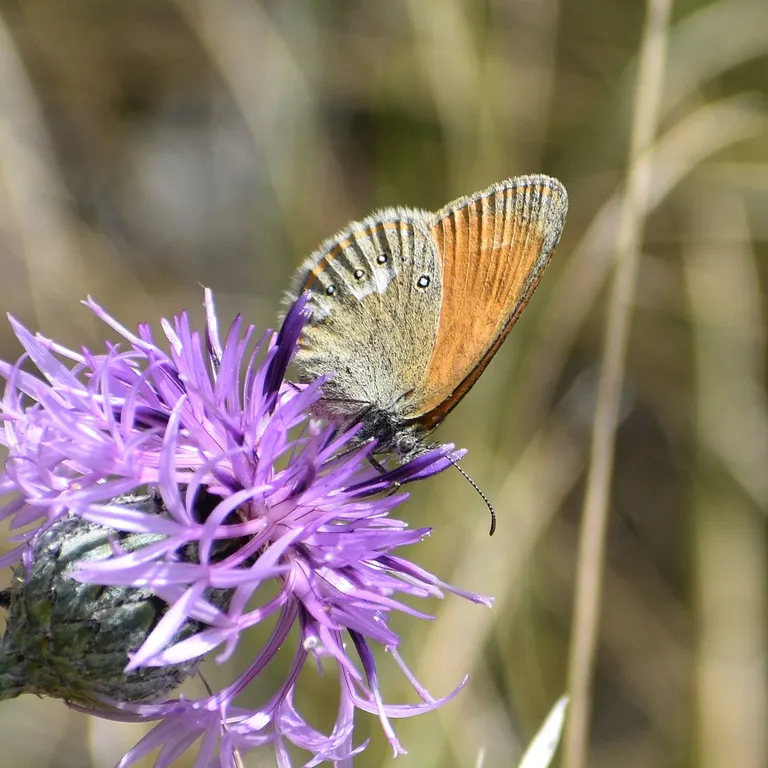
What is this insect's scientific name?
Coenonympha glycerion (also Coenonympha iphis)
